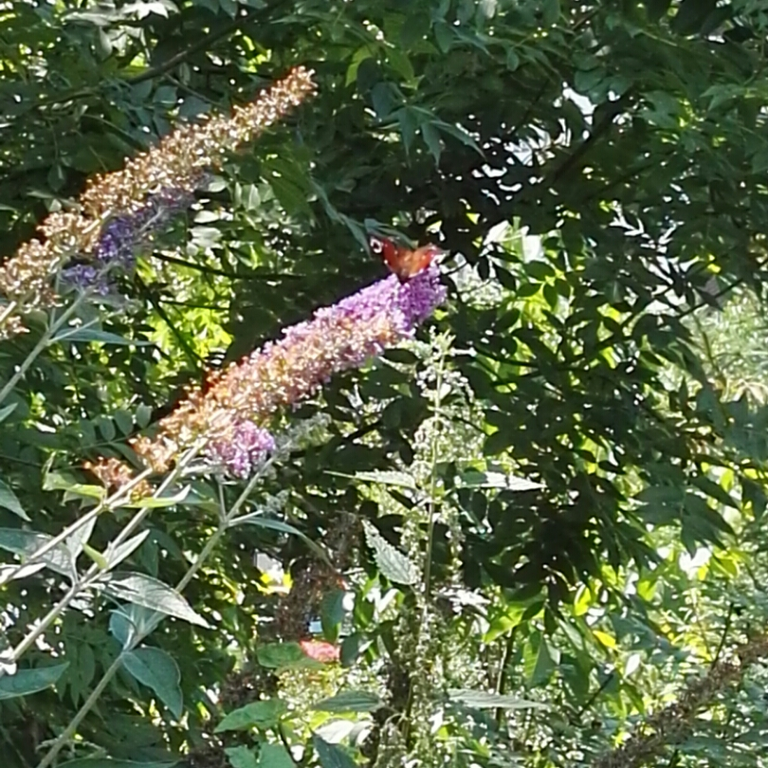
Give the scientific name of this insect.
Aglais io
